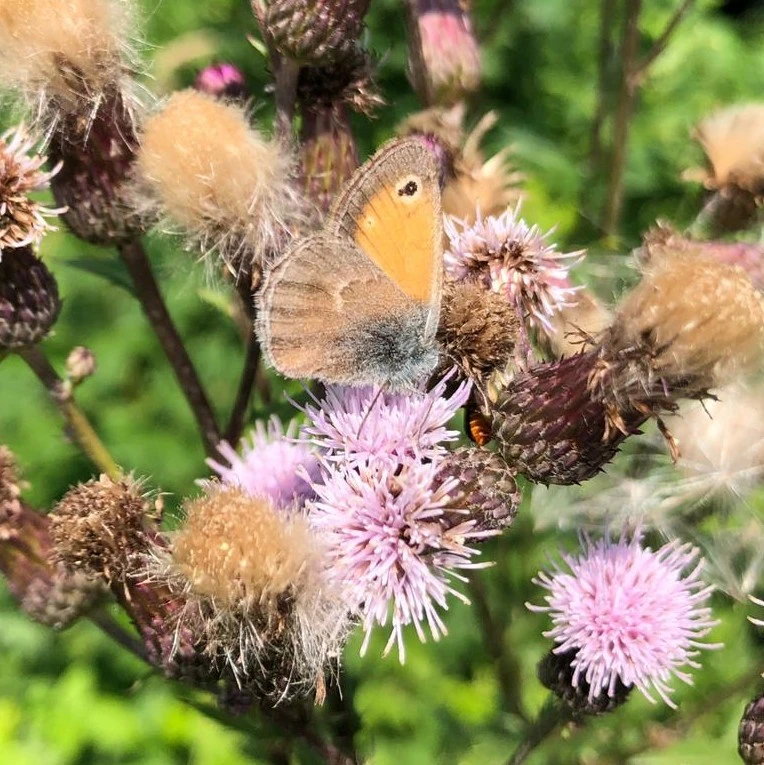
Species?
Coenonympha pamphilus
